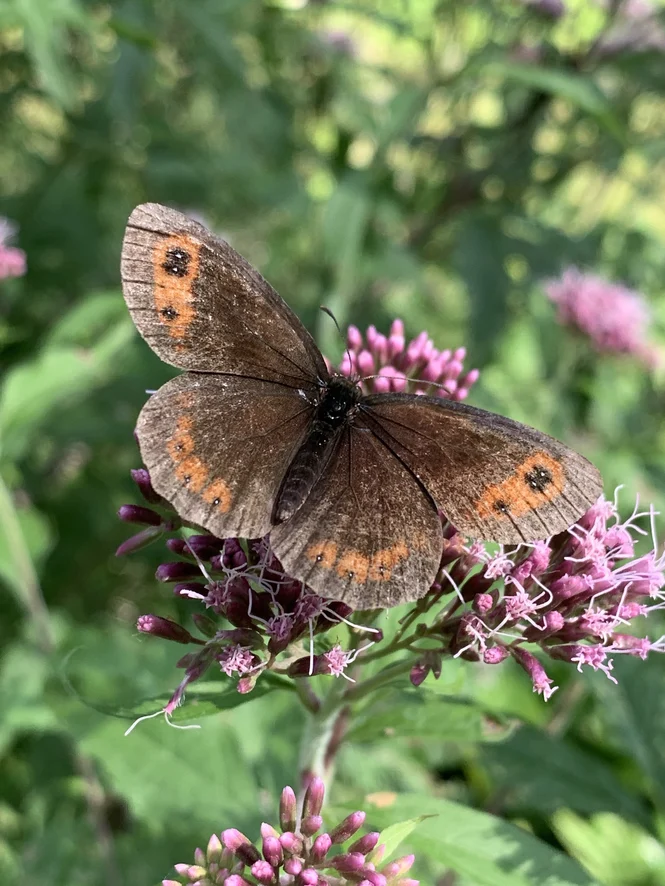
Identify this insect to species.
Erebia aethiops
